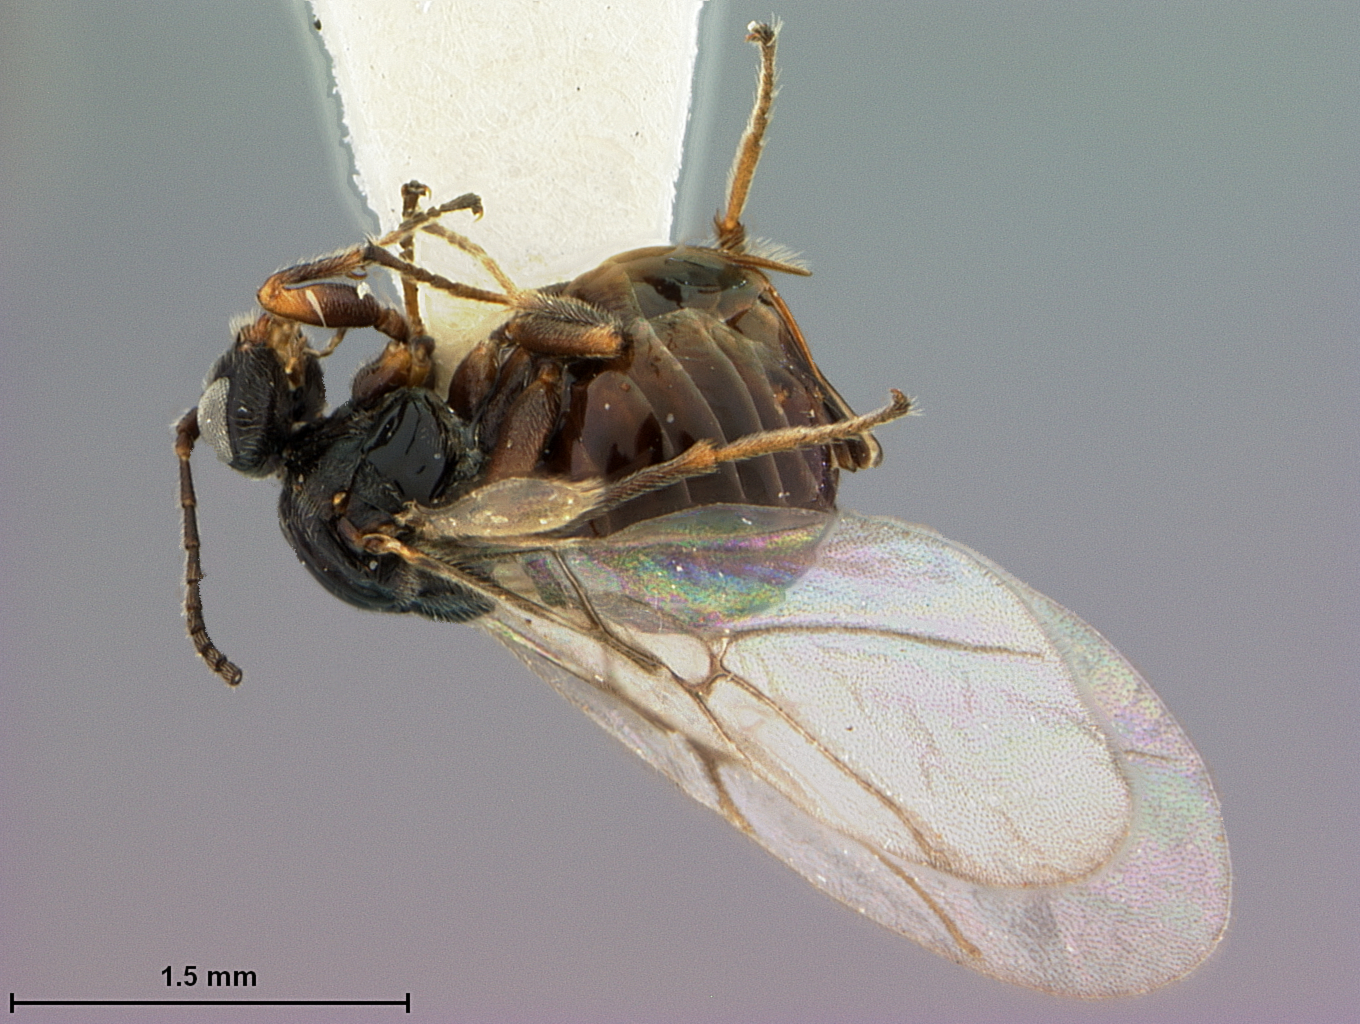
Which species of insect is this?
Liodora apiarium
